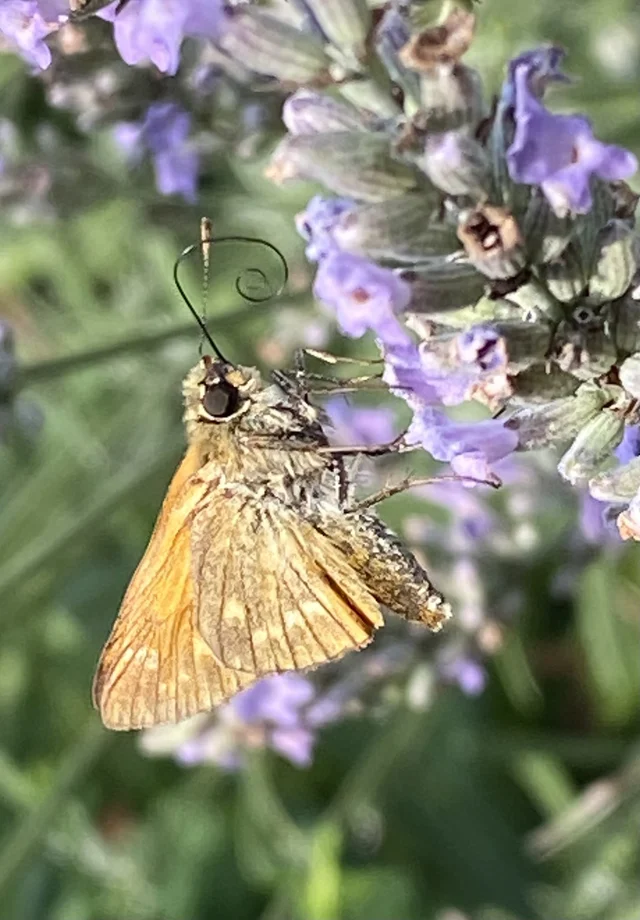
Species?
Ochlodes sylvanus (also Ochlodes venata)
